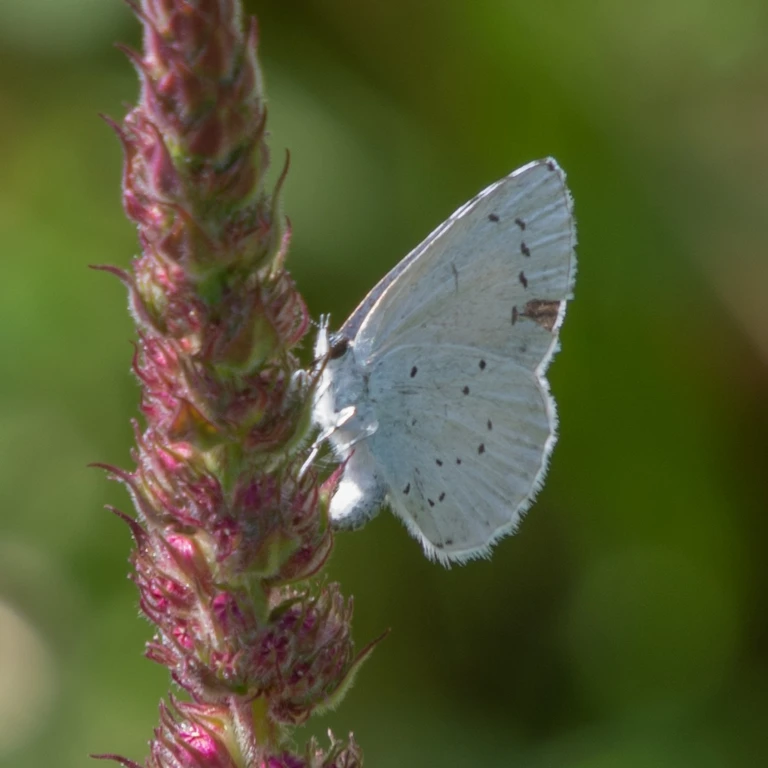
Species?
Celastrina argiolus
